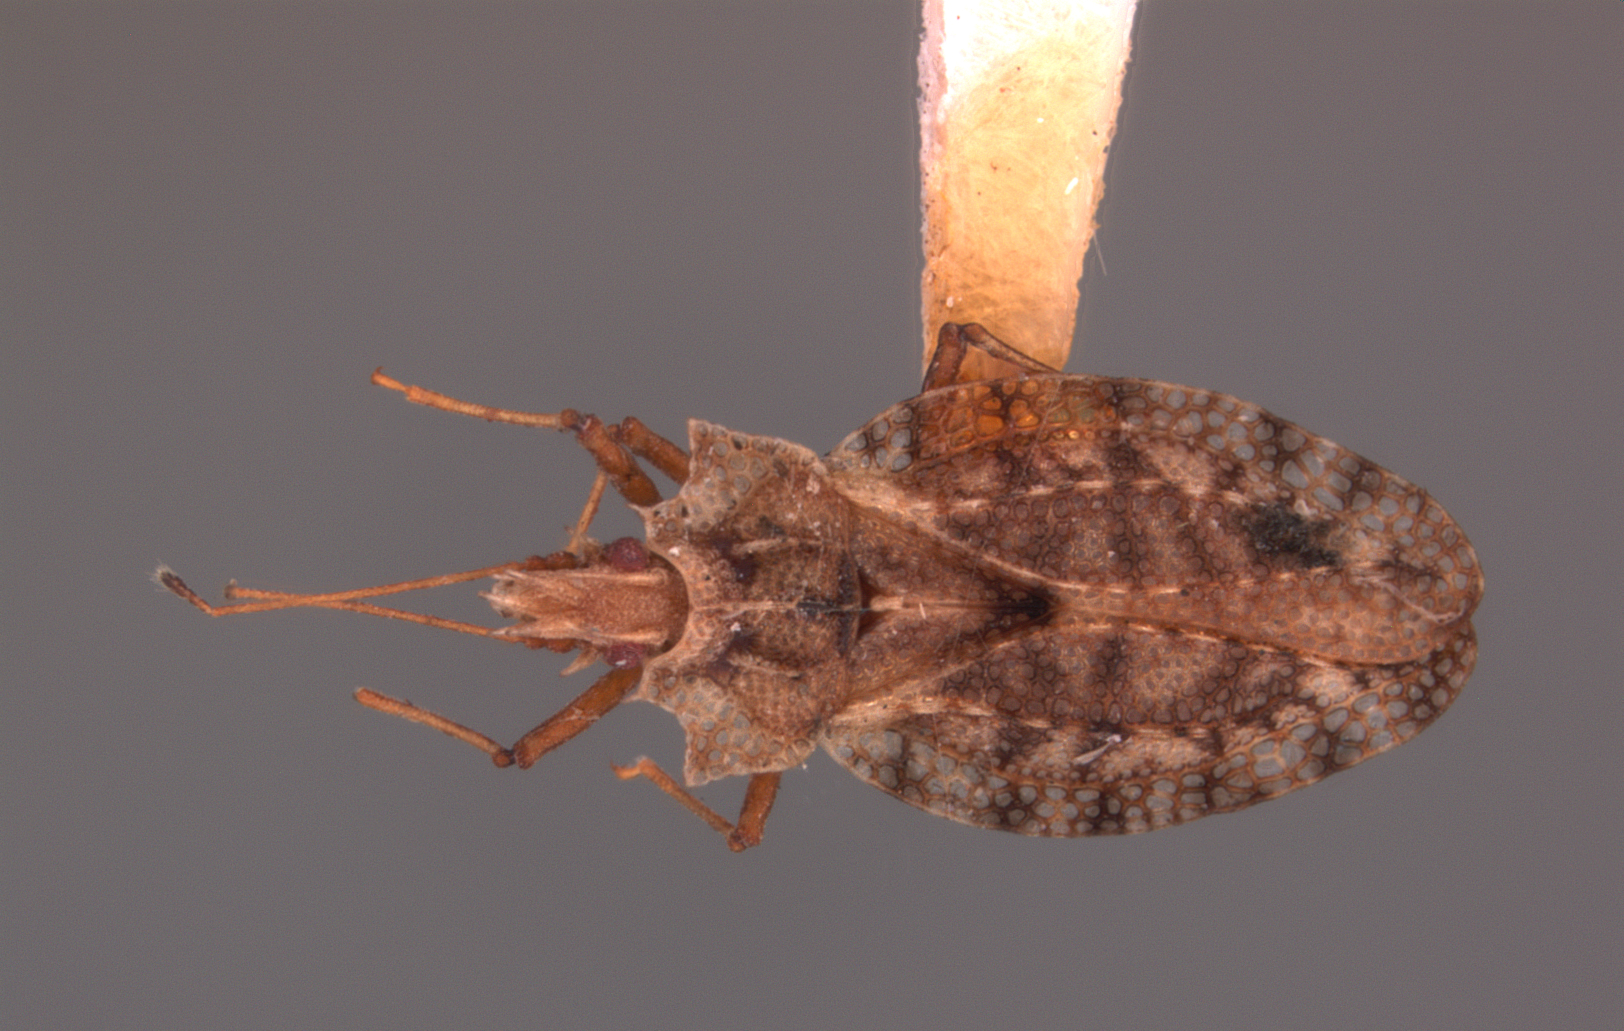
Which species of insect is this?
Phatnoma ecuadoris
